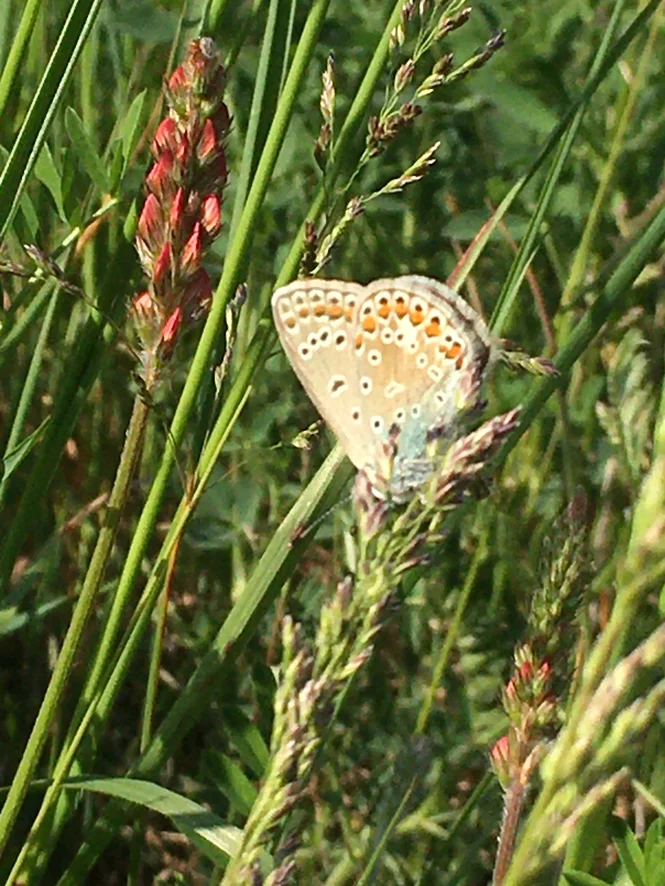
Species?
Polyommatus icarus
